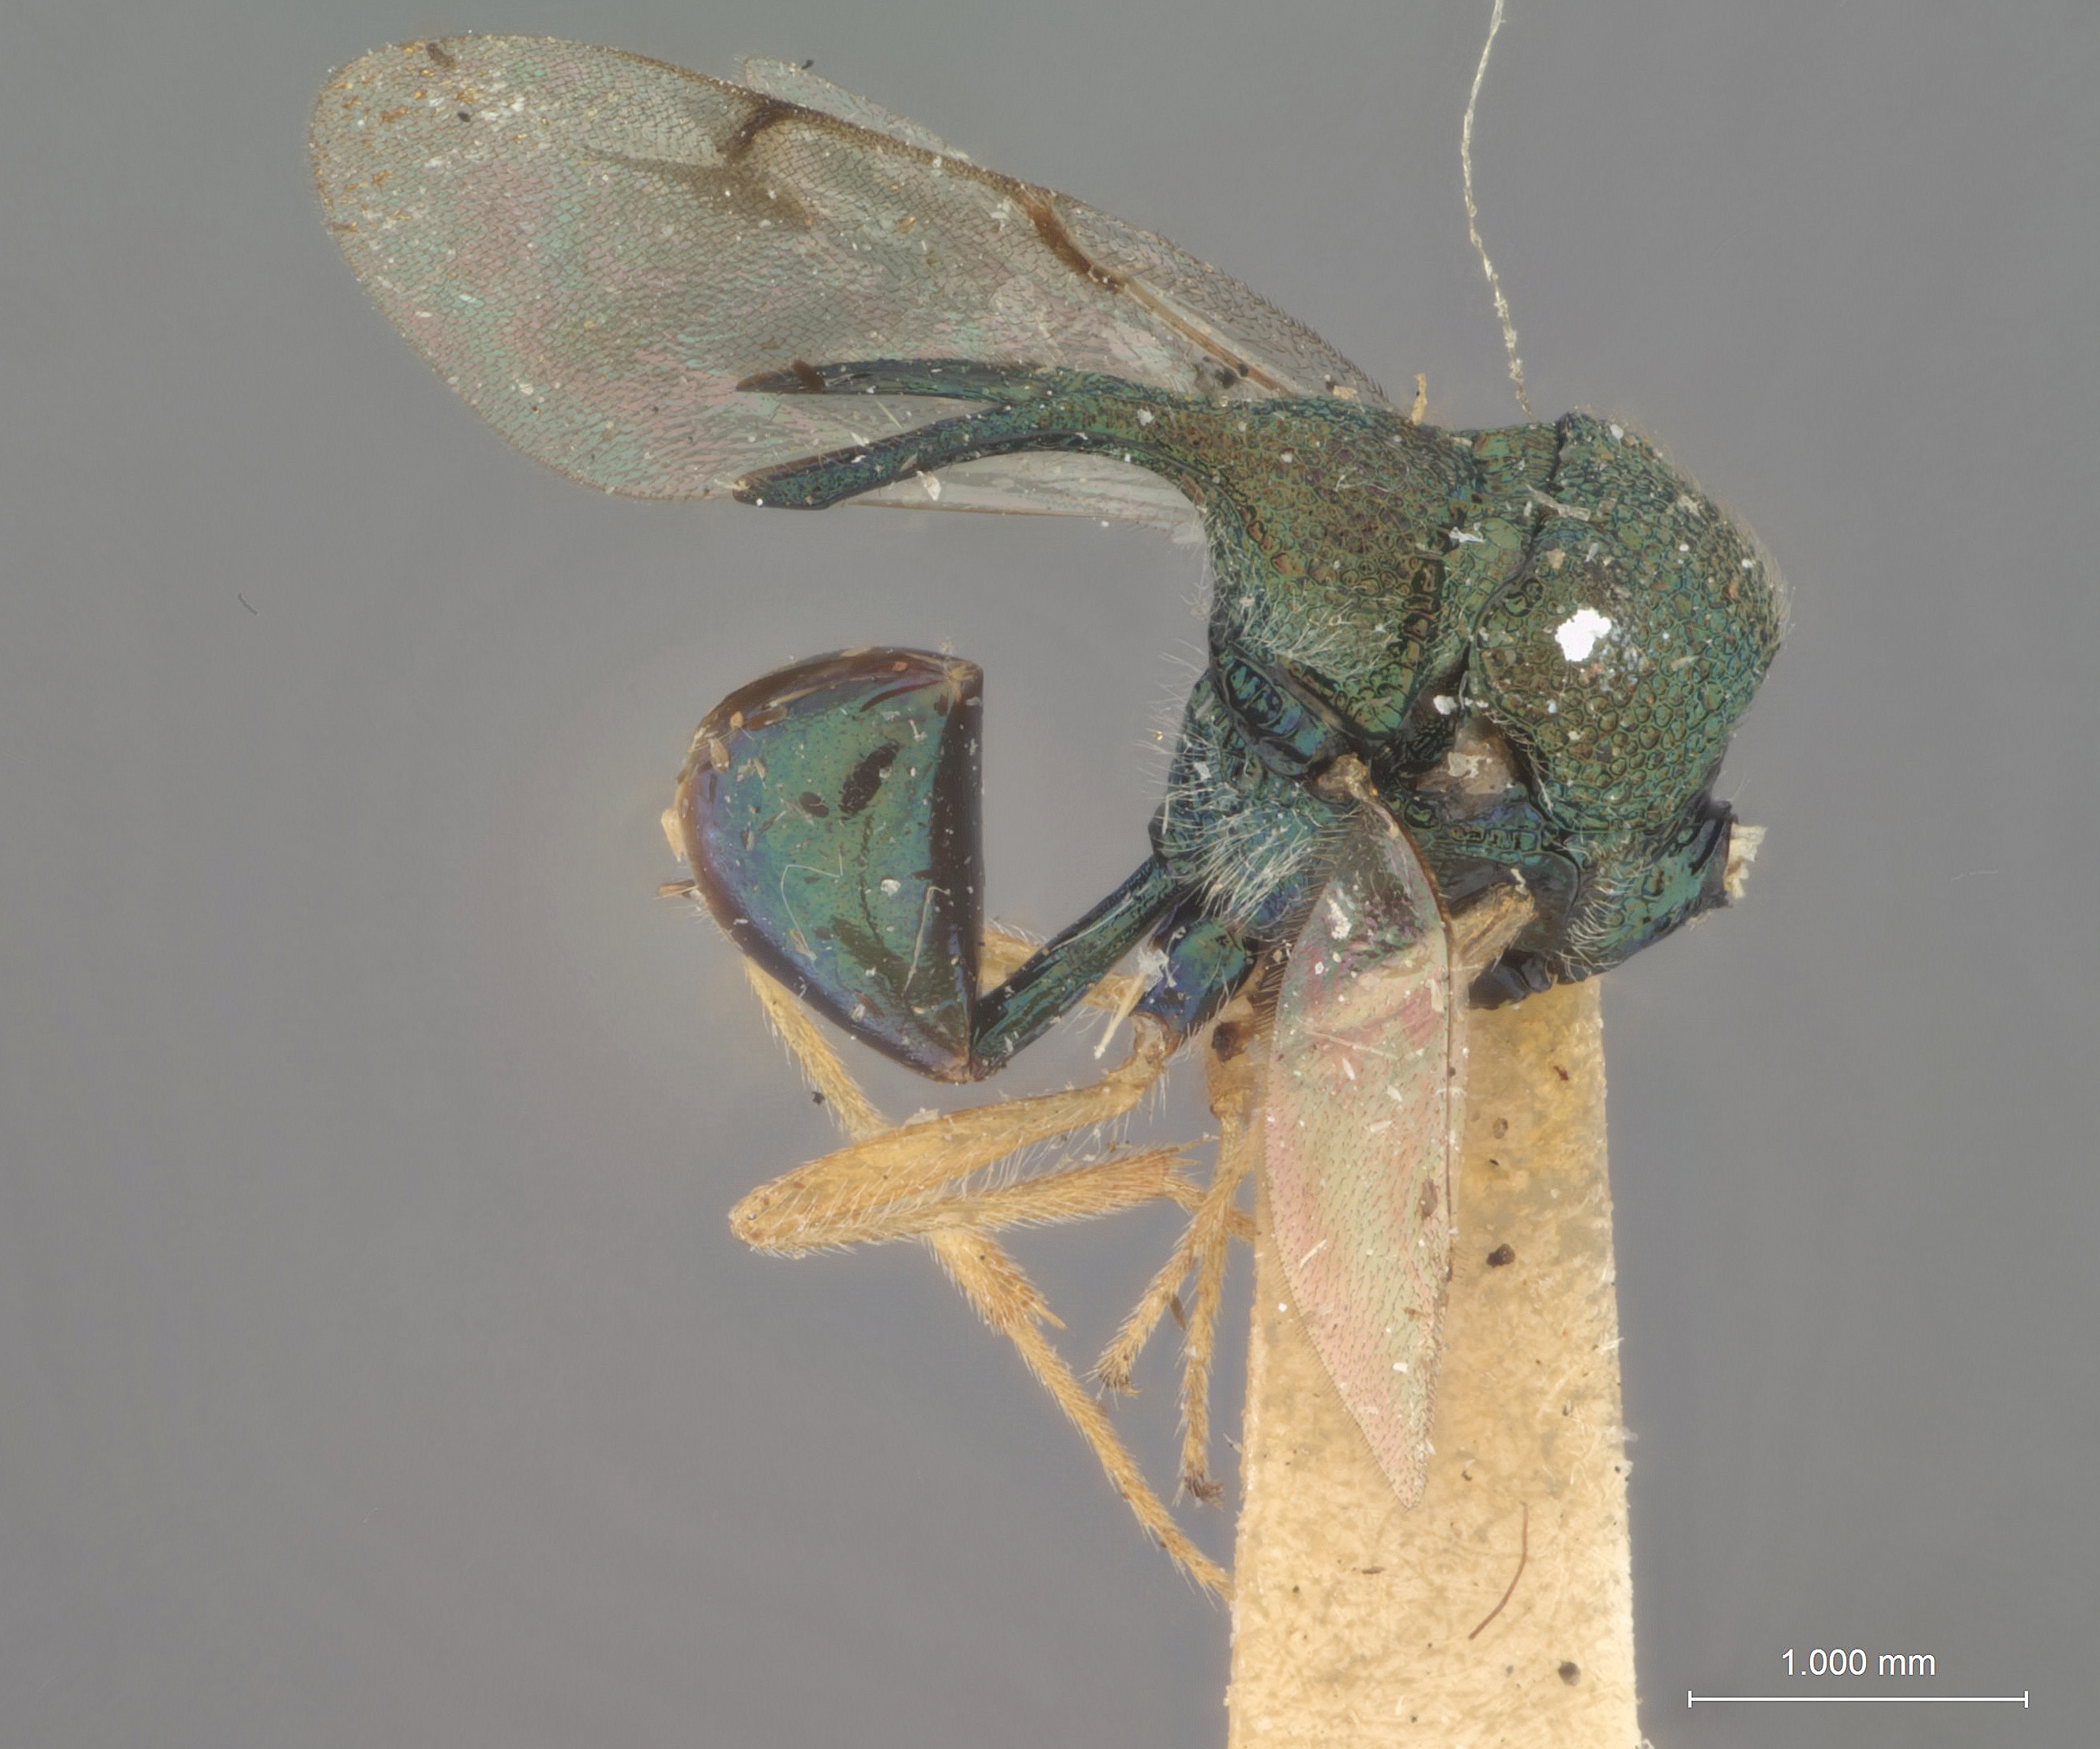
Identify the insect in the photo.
Kapata foveatella
